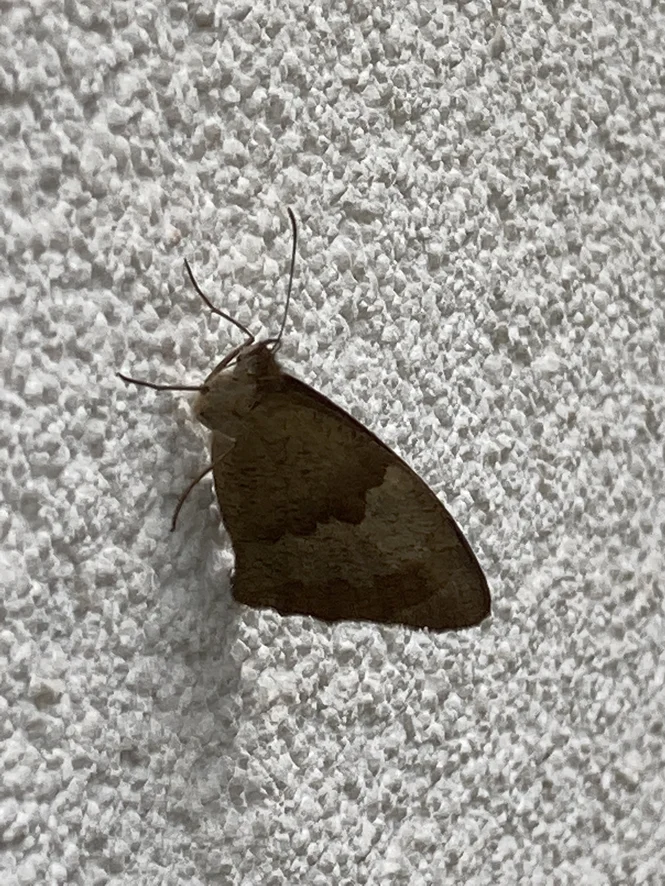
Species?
Maniola jurtina
